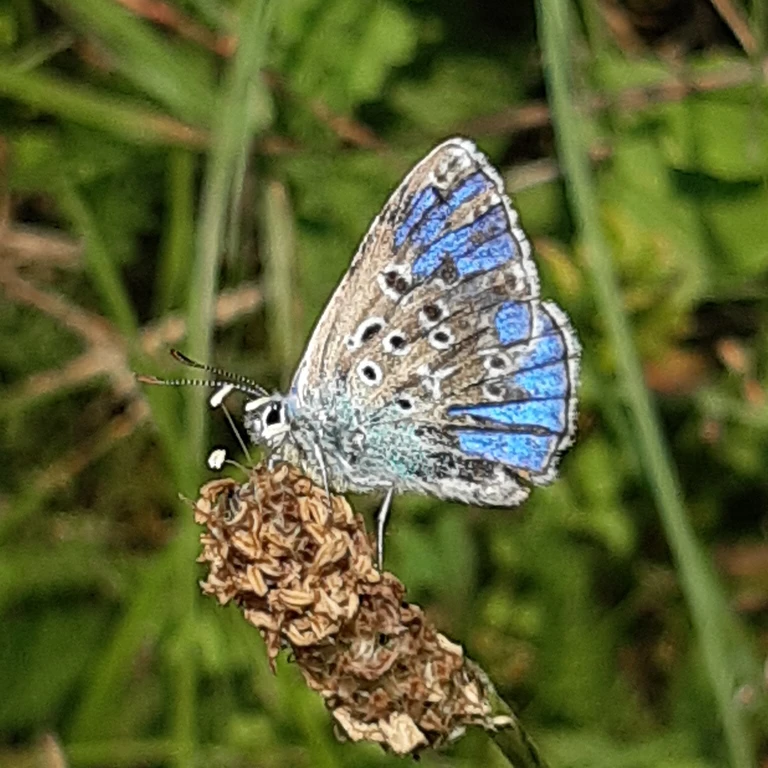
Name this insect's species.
Lysandra bellargus
